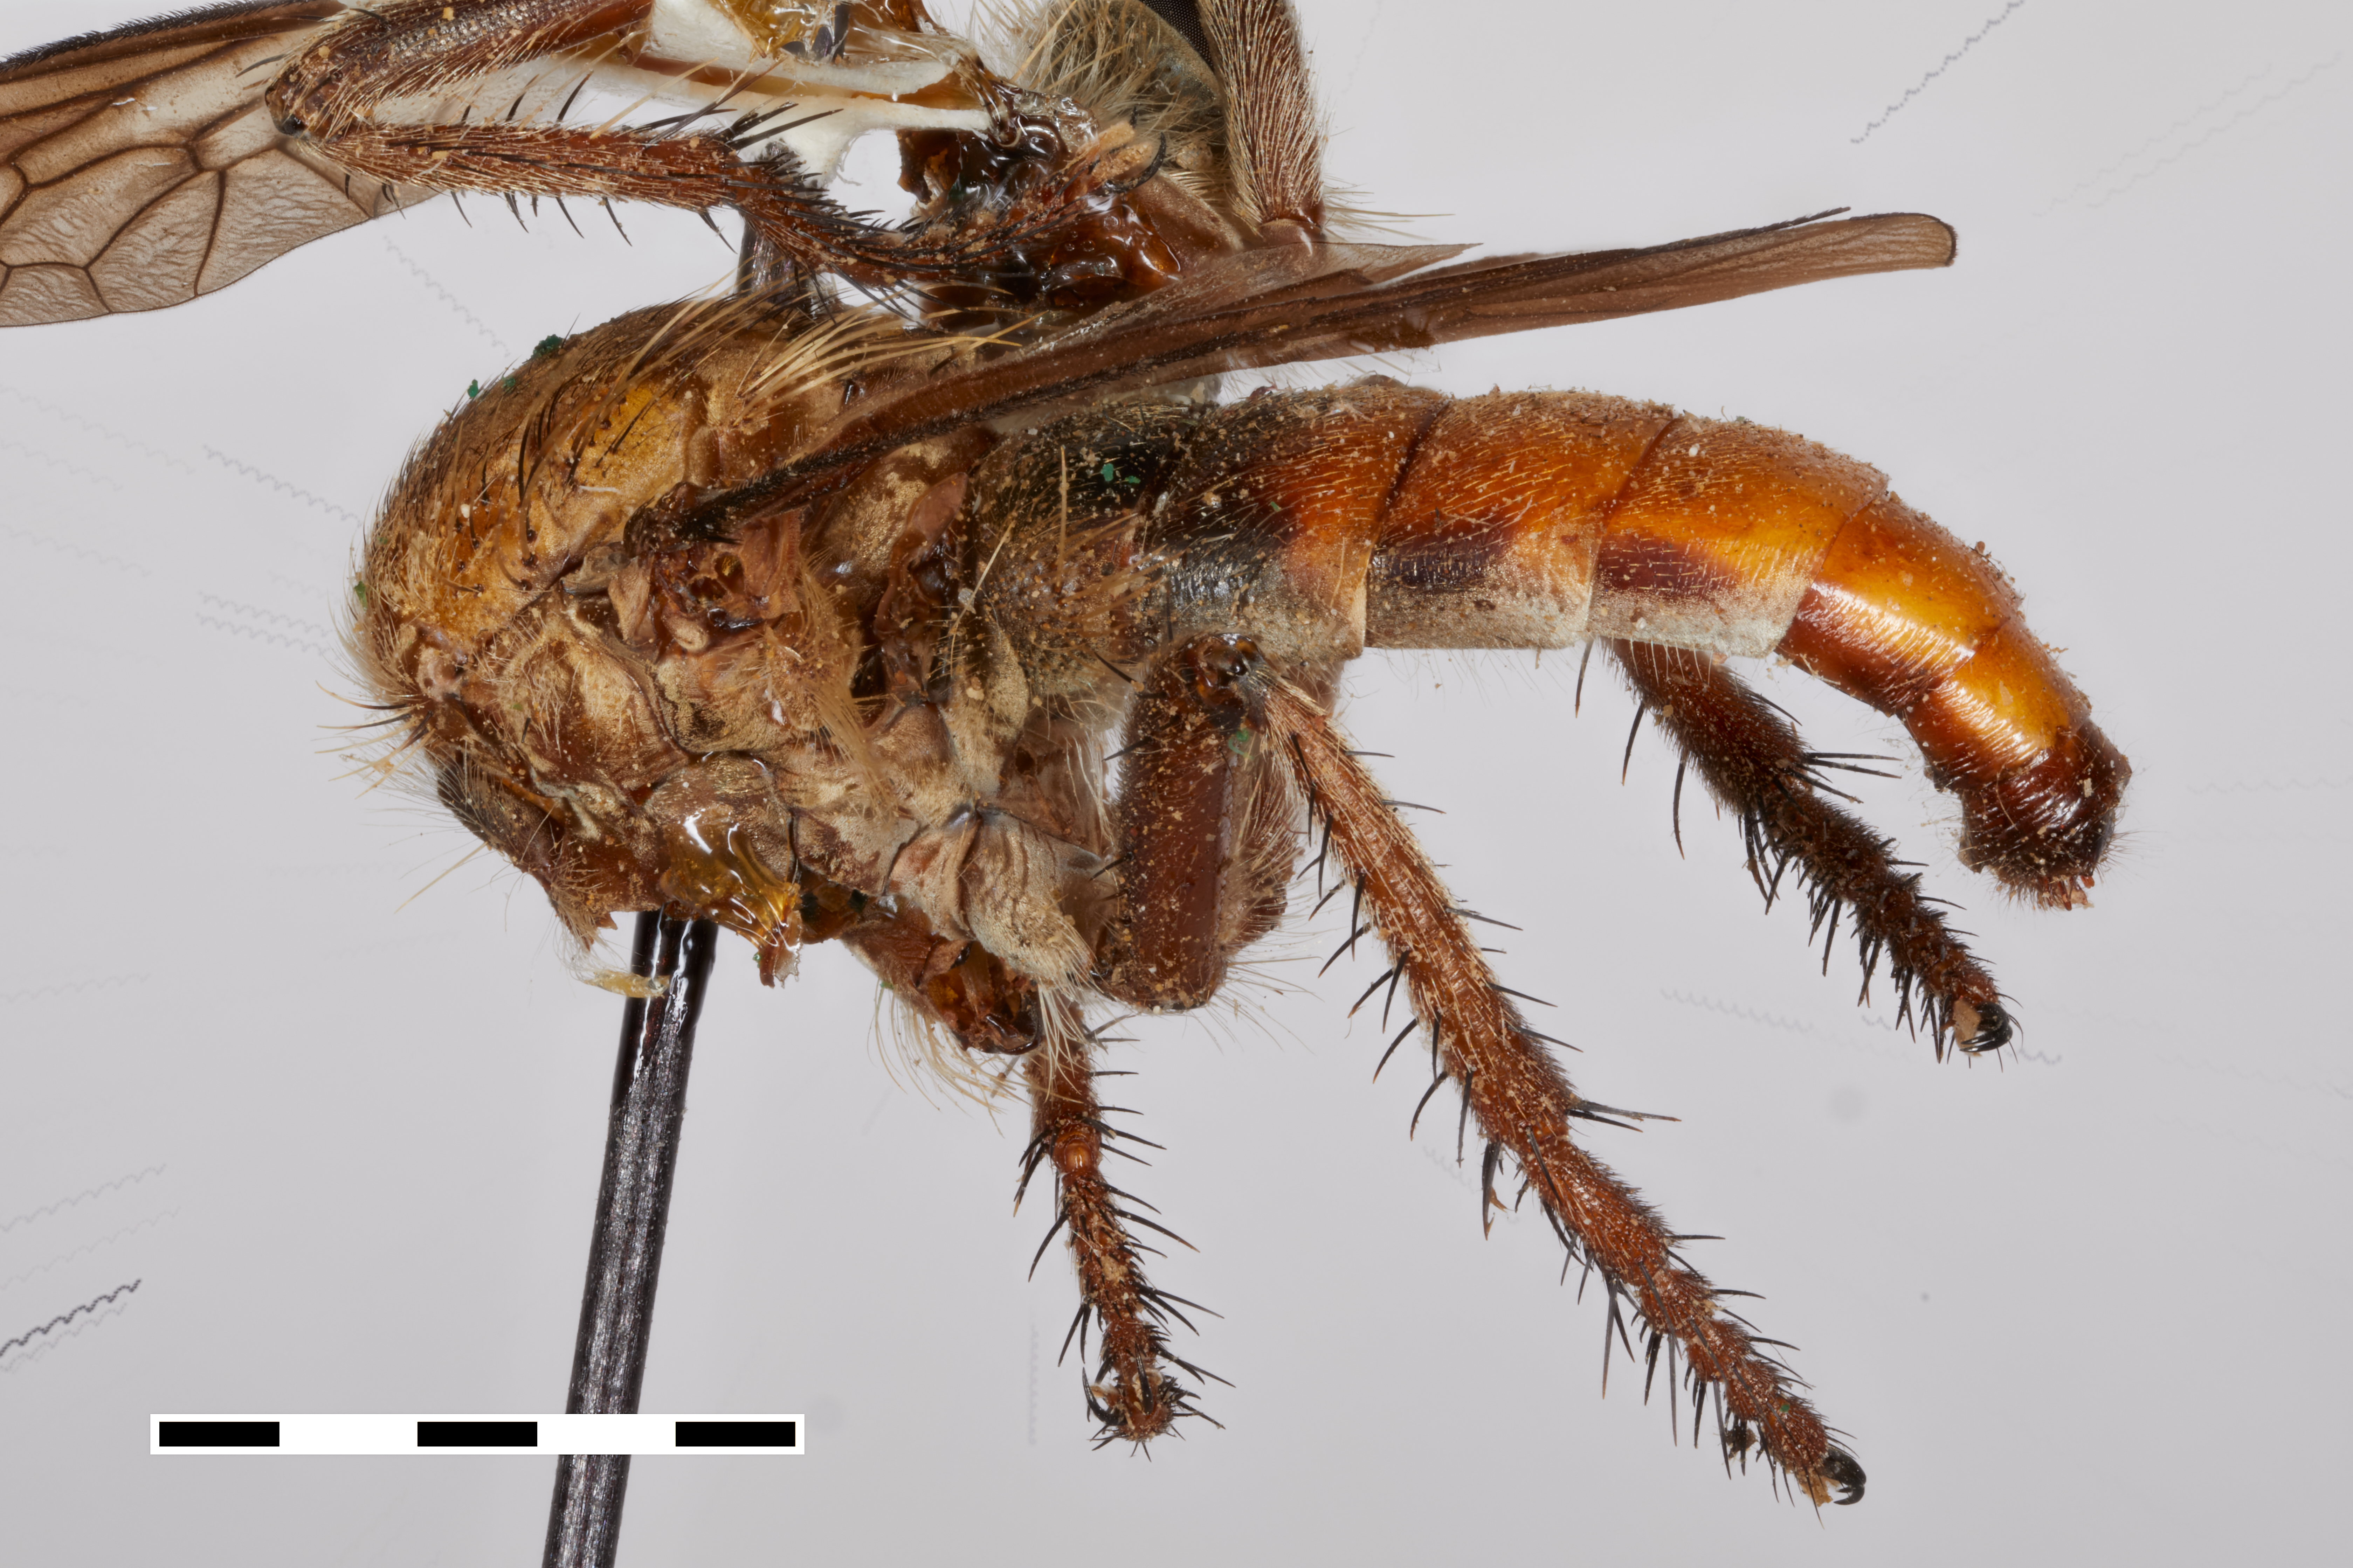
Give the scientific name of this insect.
Anisopogon rubidus
